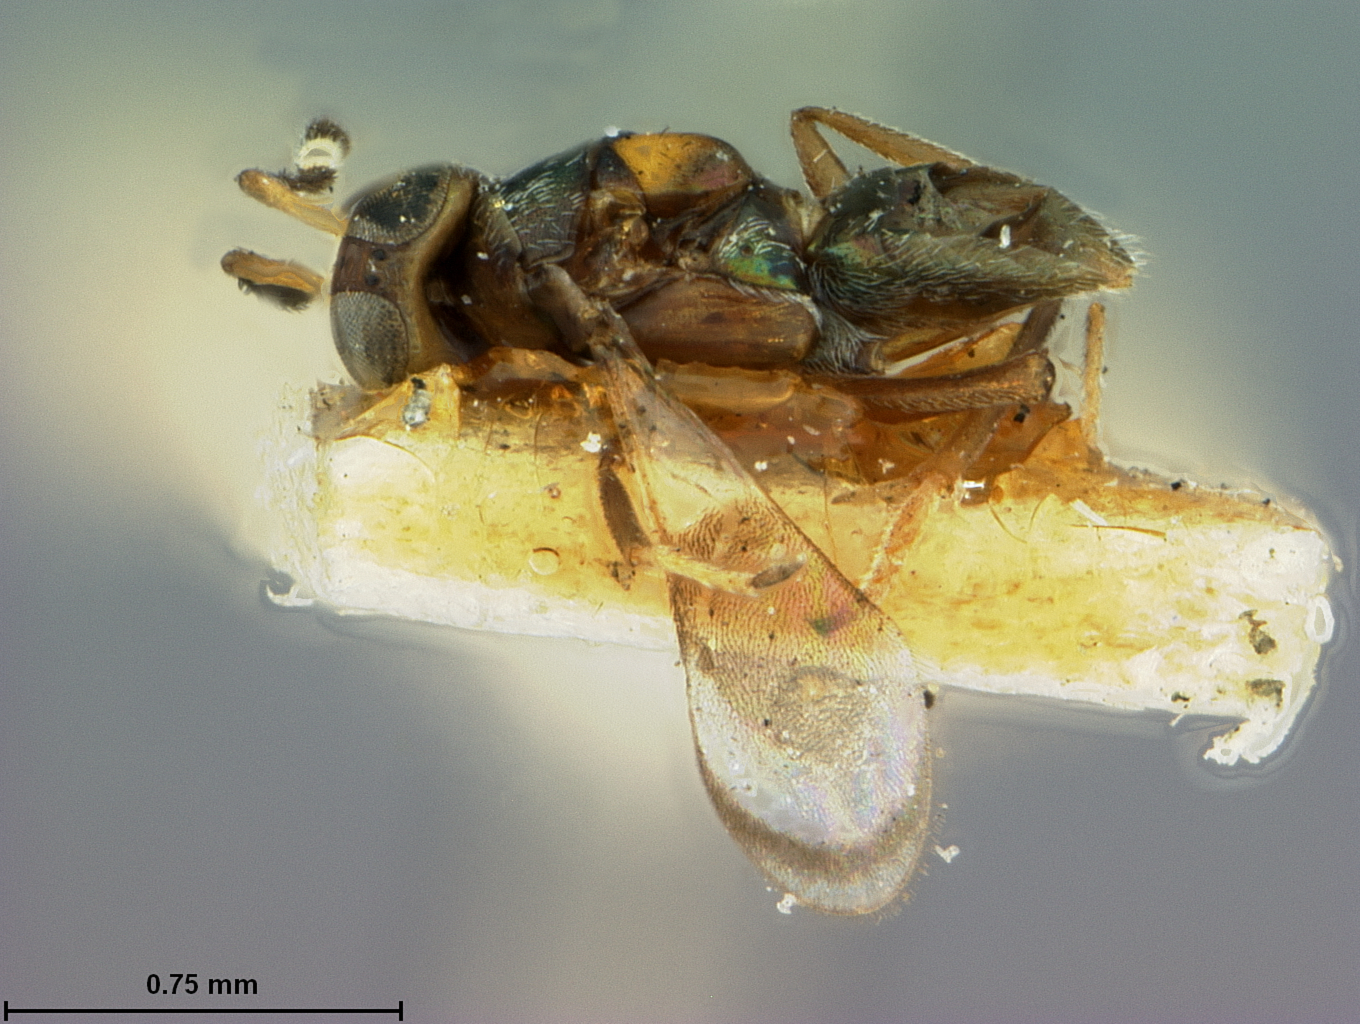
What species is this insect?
Sphaeropisthus annulicornis
